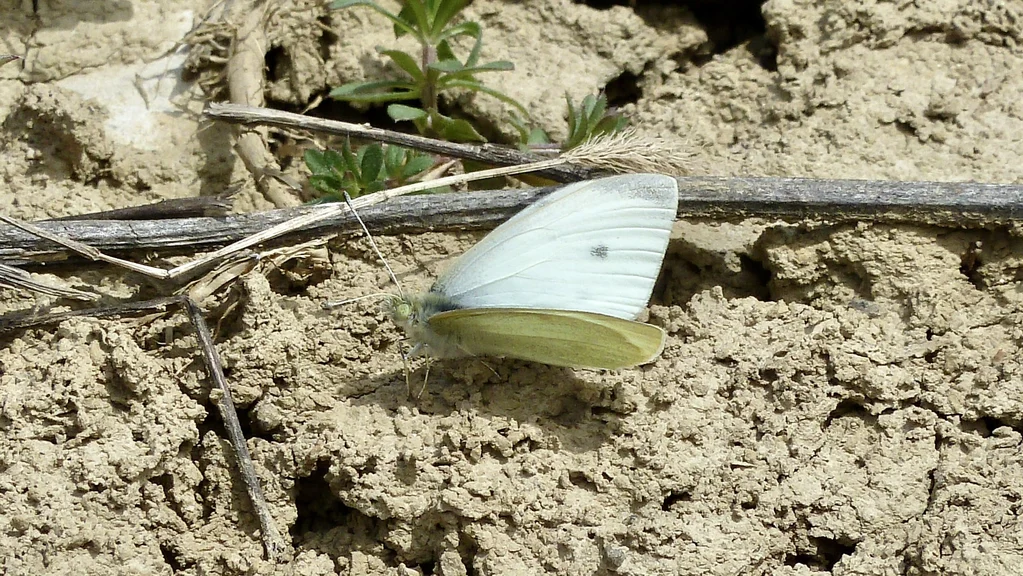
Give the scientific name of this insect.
Pieris rapae
